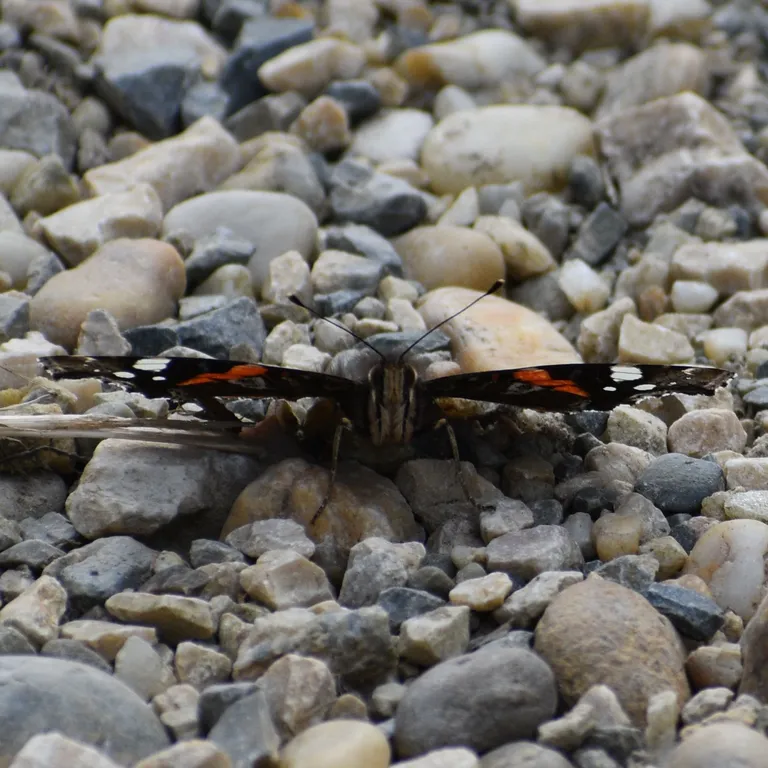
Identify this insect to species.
Vanessa atalanta
